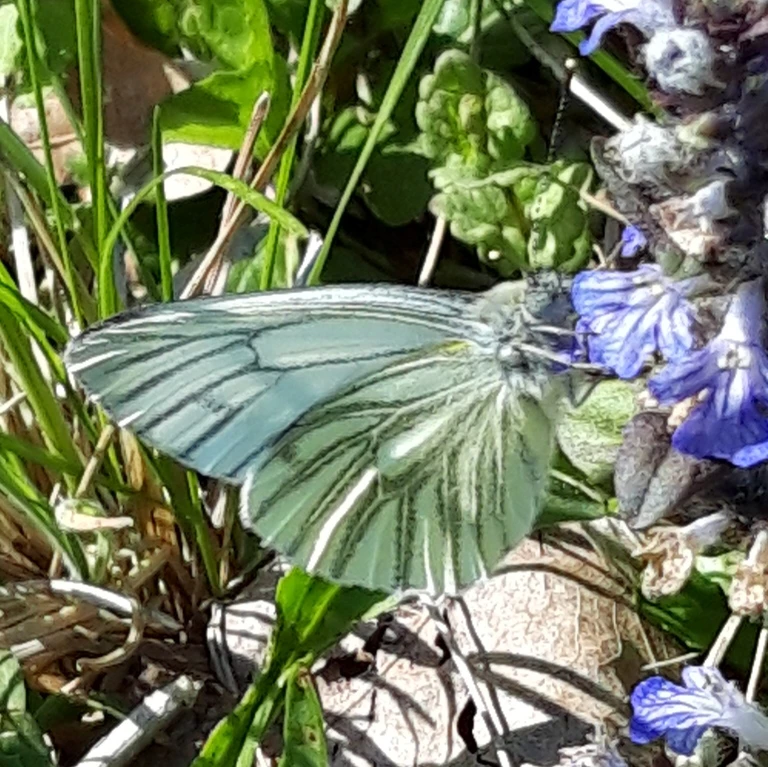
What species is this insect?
Pieris napi
